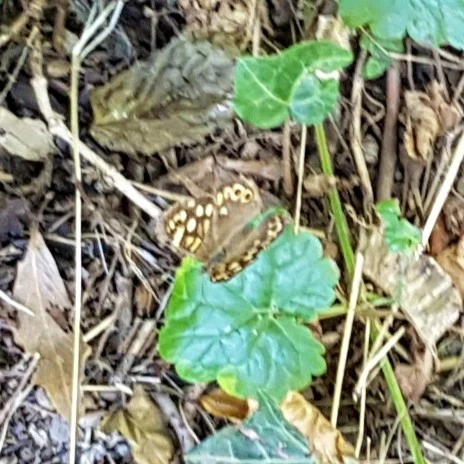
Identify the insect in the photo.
Pararge aegeria
